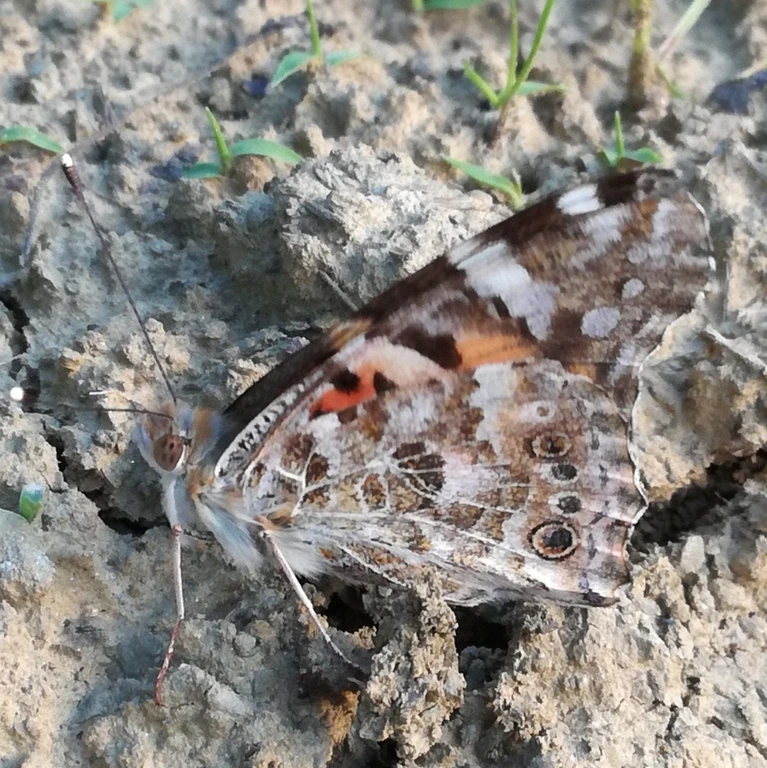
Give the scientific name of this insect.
Vanessa cardui
